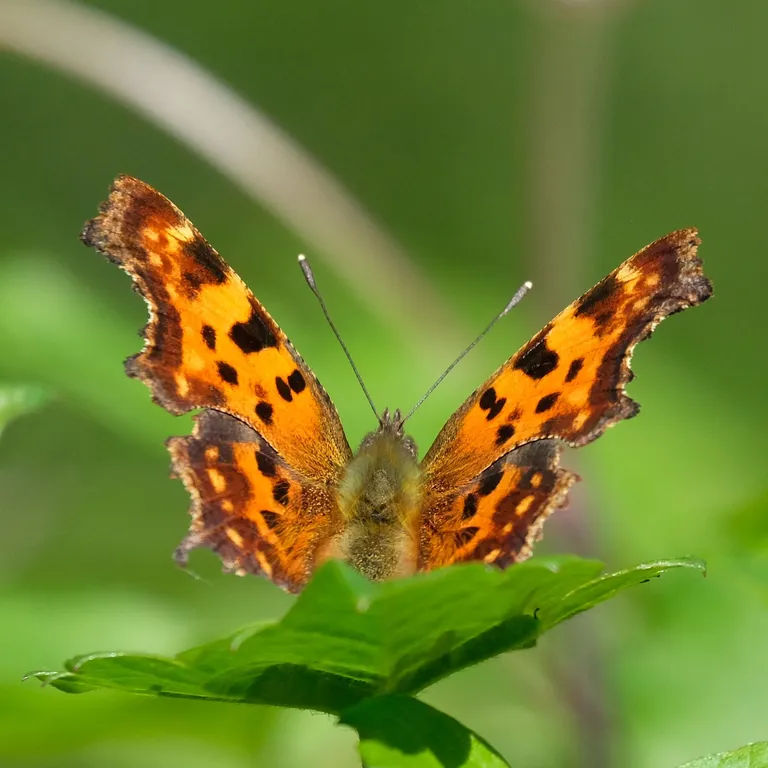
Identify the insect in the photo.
Polygonia c-album
